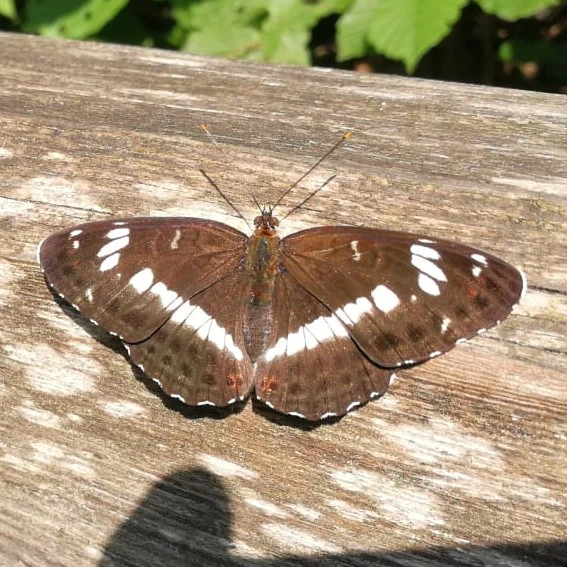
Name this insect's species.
Limenitis camilla (also Ladoga camilla)
